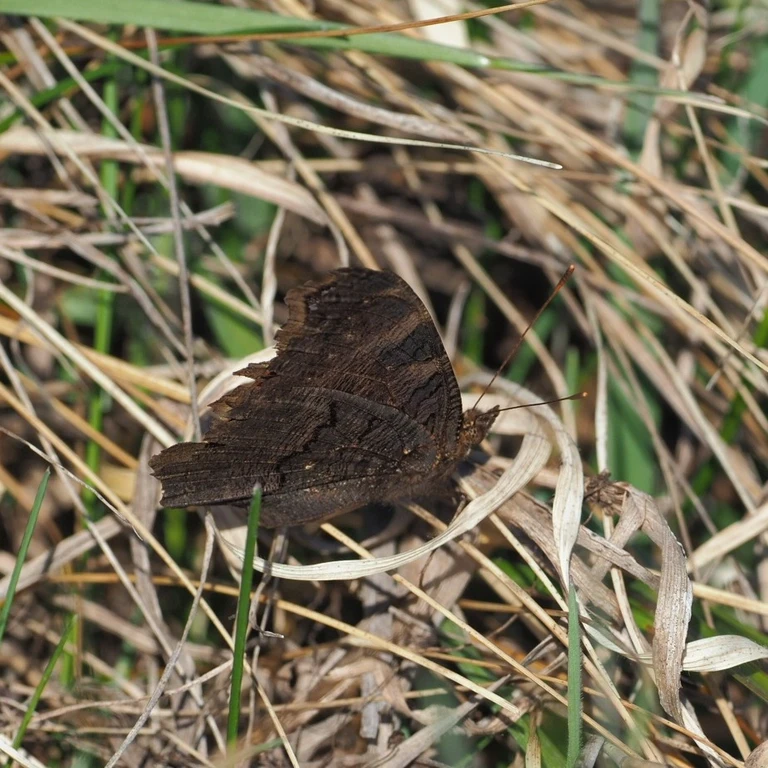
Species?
Aglais io
